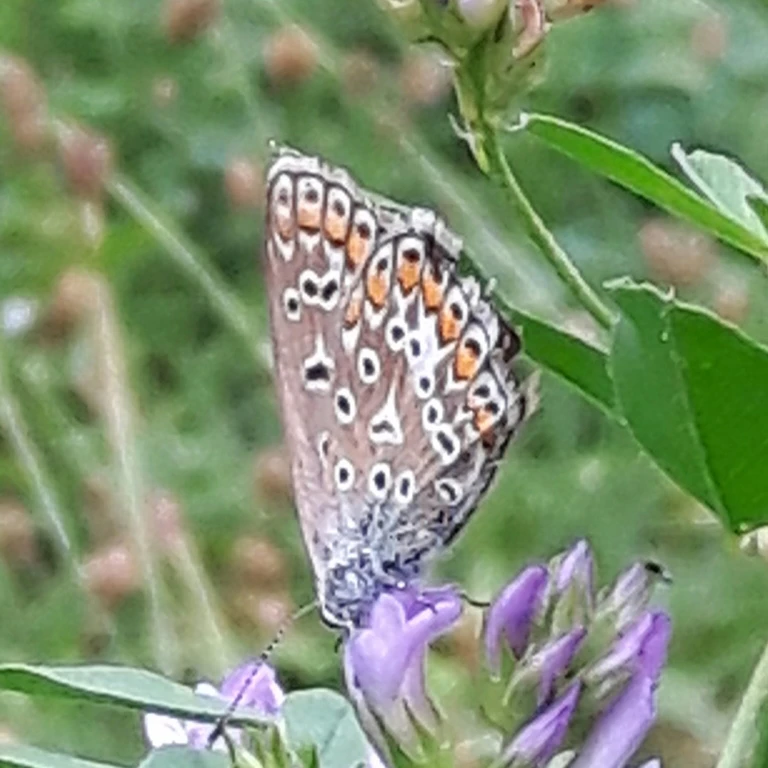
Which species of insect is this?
Polyommatus icarus
